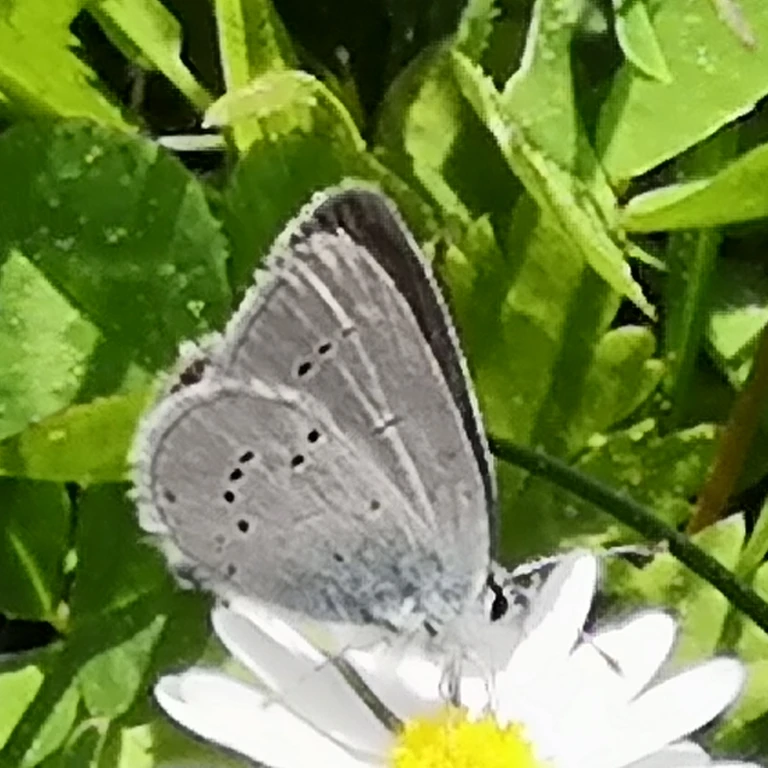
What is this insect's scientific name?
Cupido minimus
